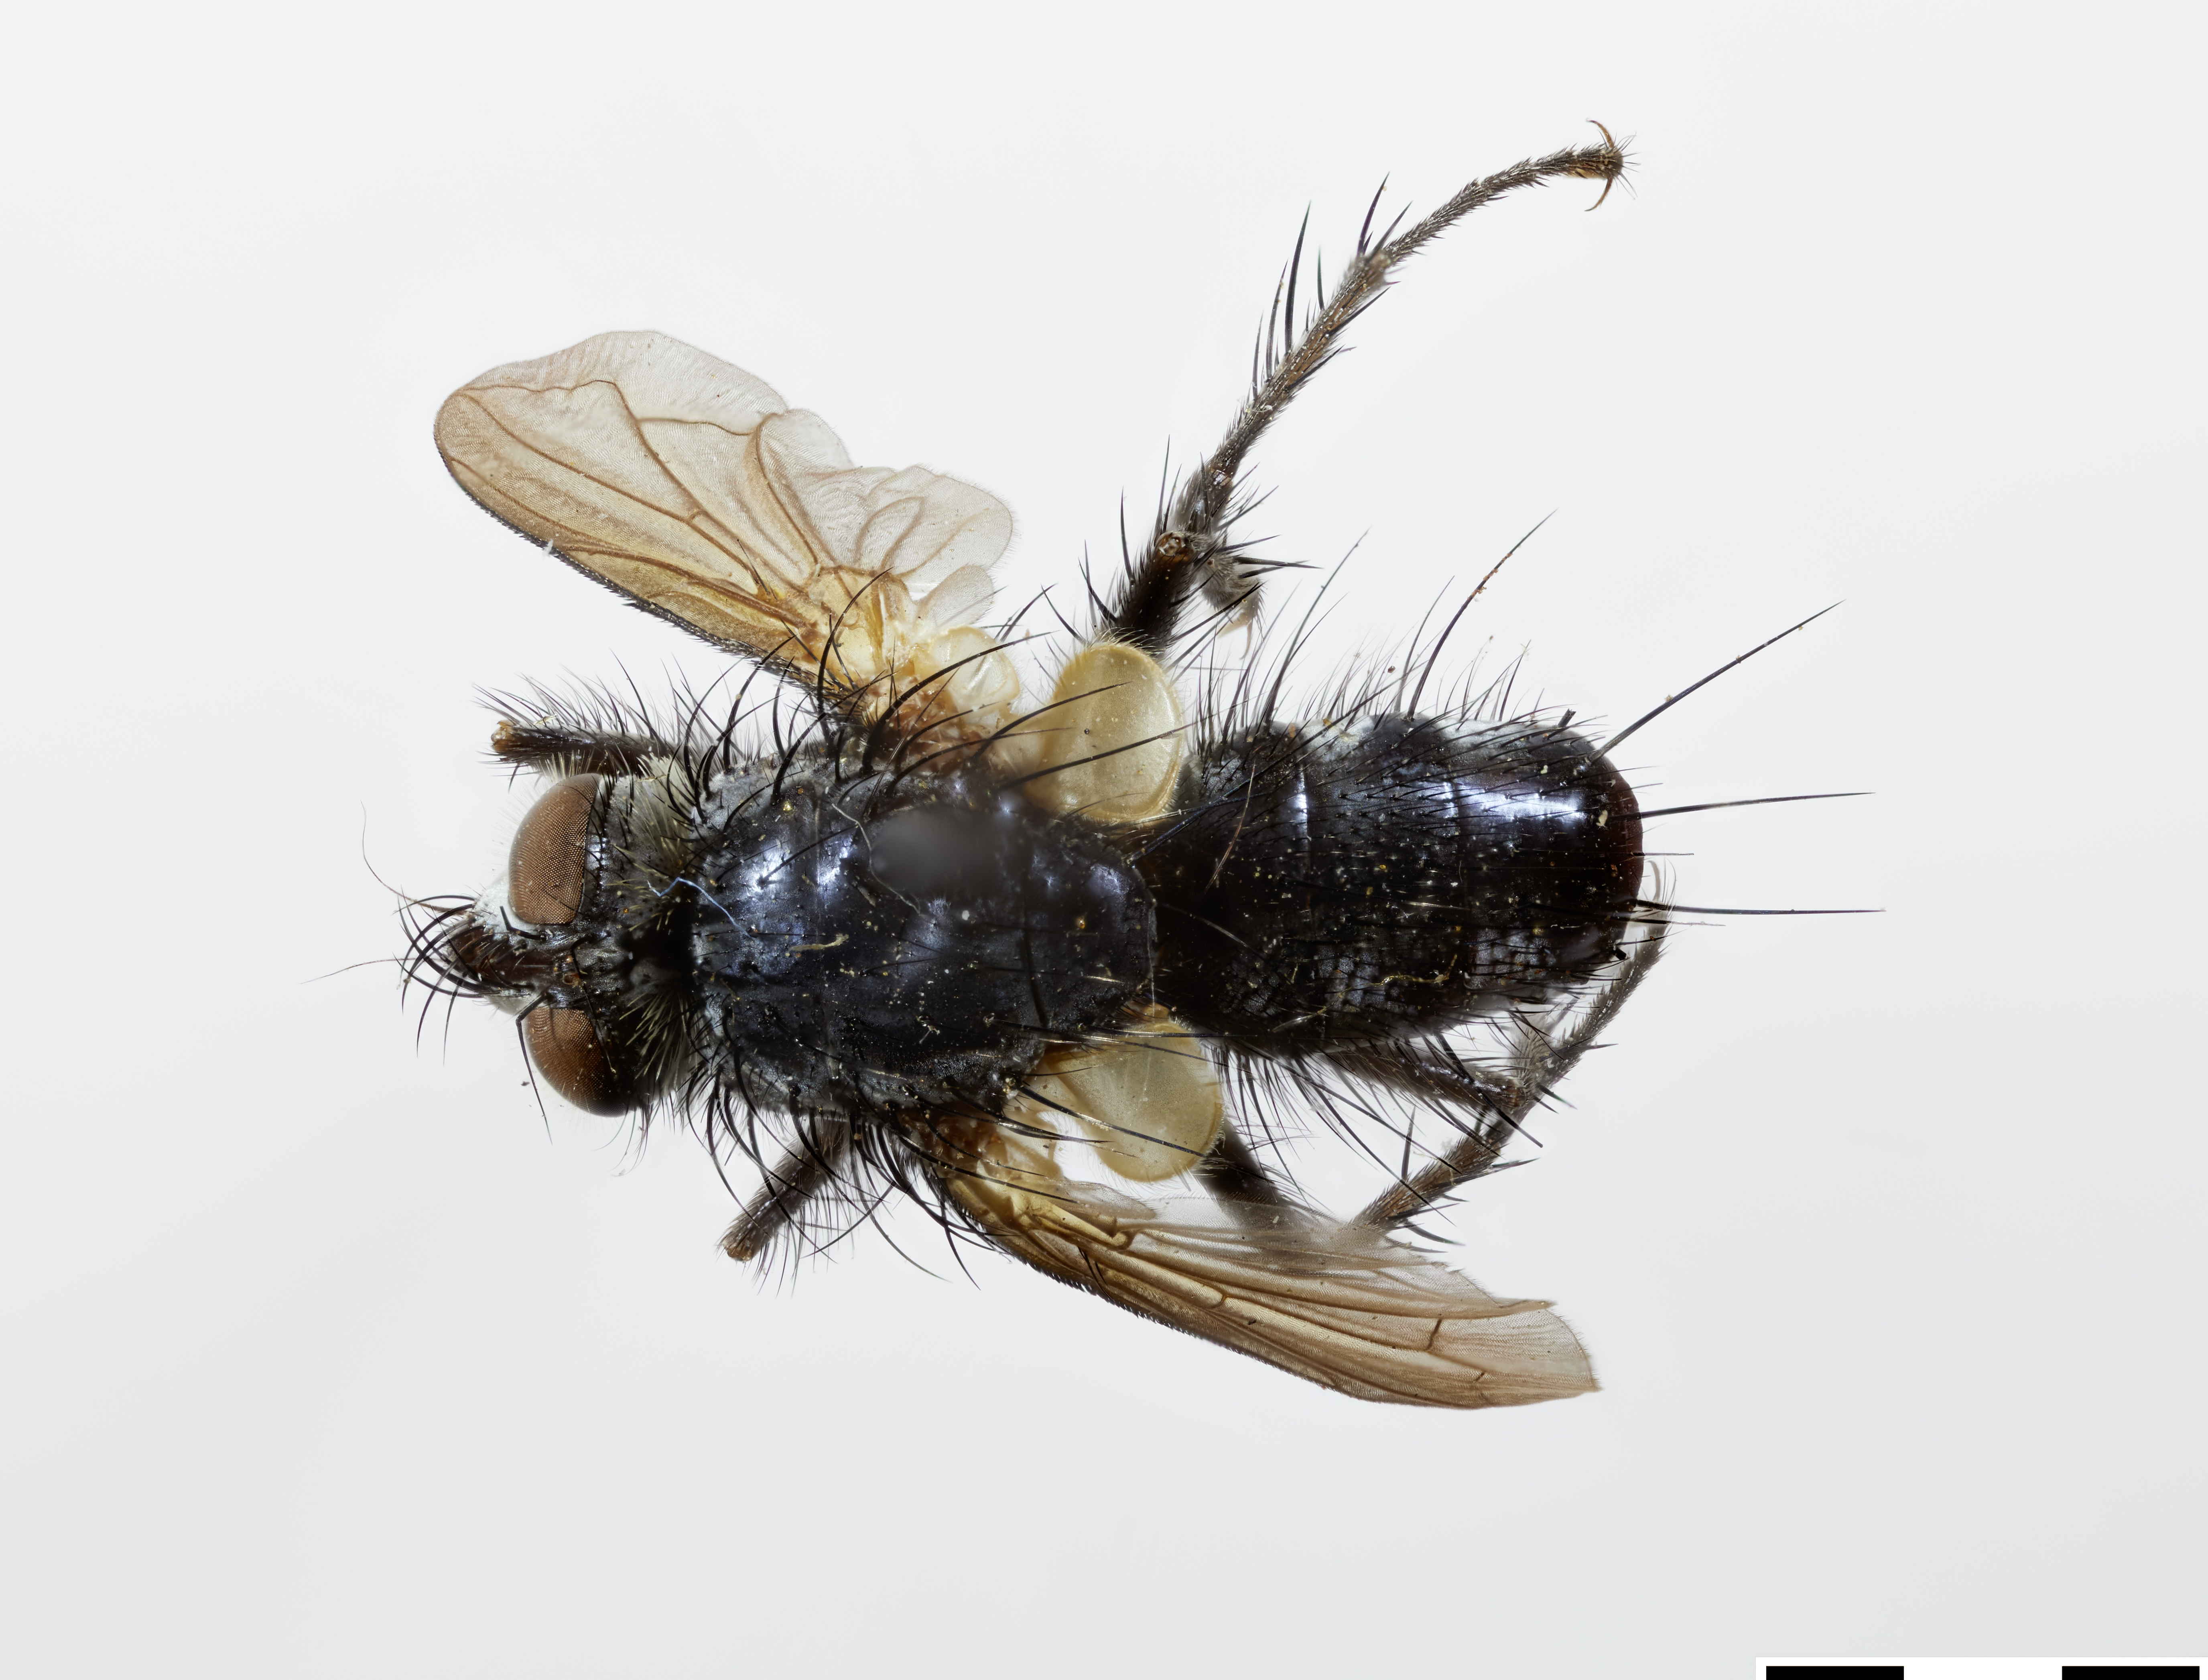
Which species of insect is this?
Matucania mellisquama
